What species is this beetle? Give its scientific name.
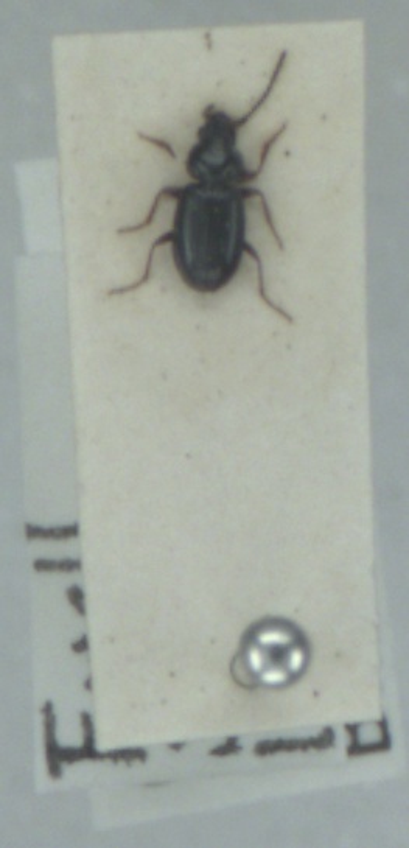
Bembidion guttula
